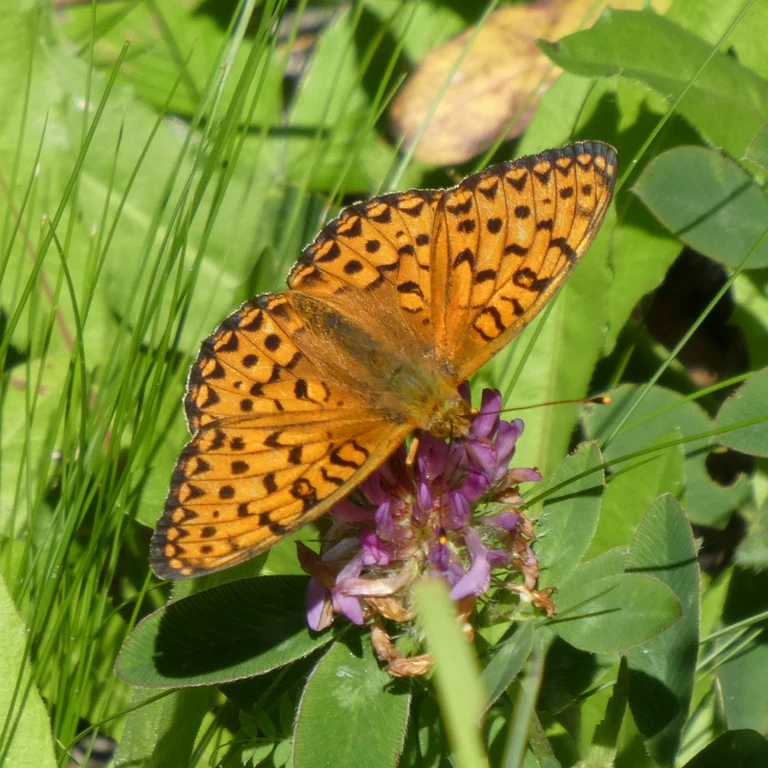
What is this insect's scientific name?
Speyeria aglaja
